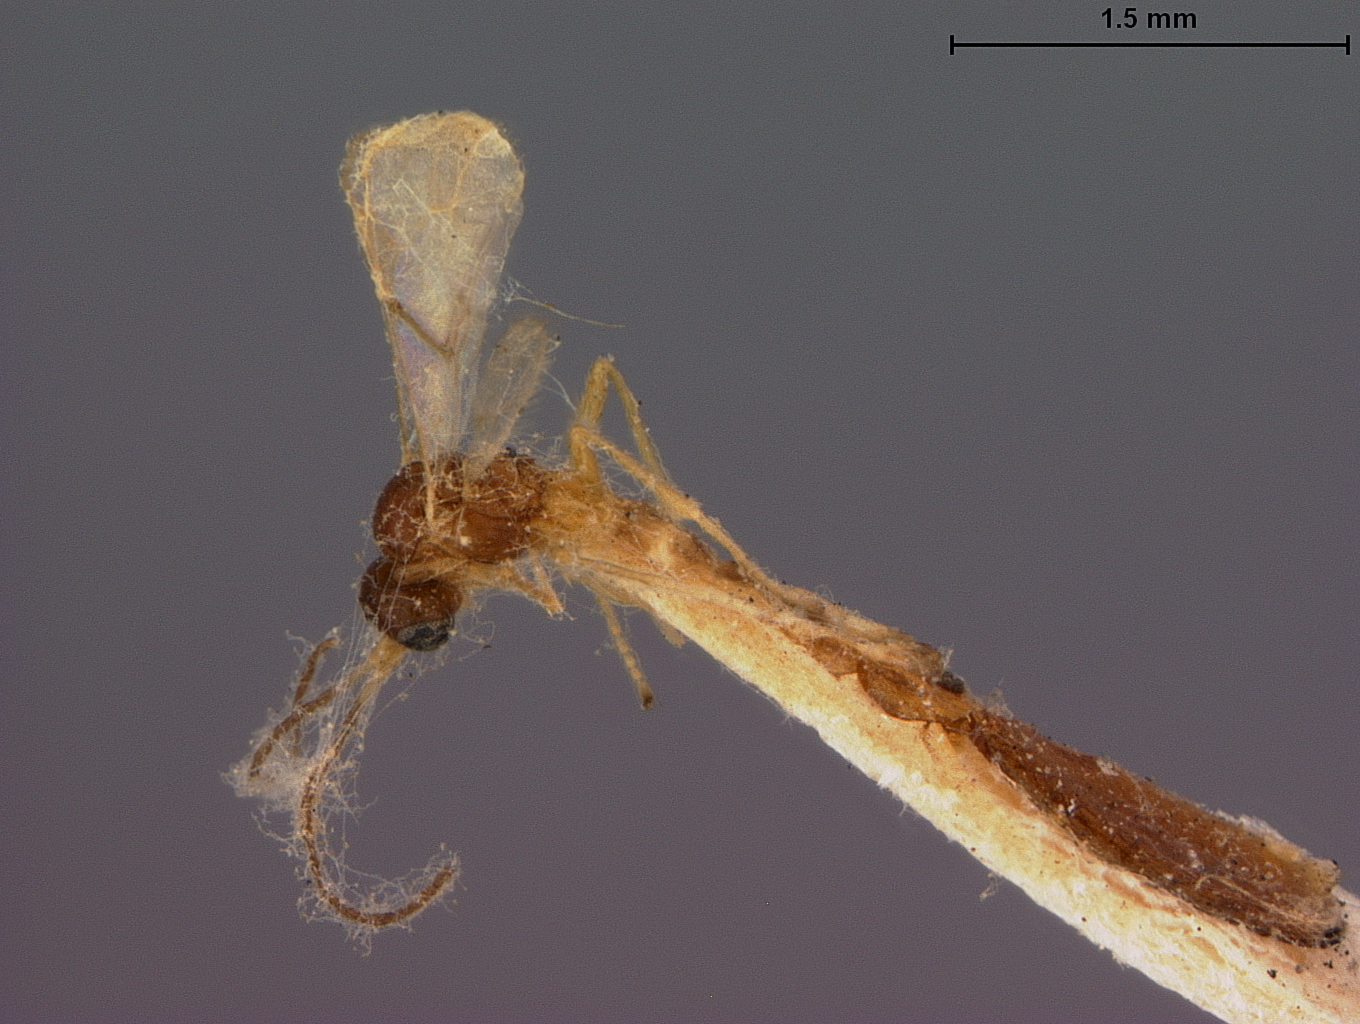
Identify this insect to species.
Praon polygonaphis
